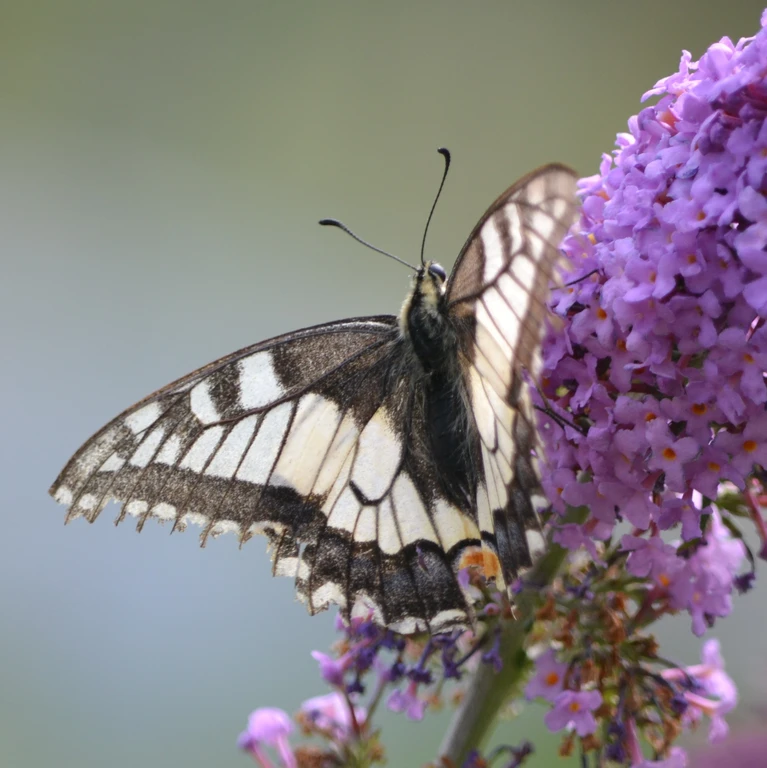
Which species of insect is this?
Papilio machaon
